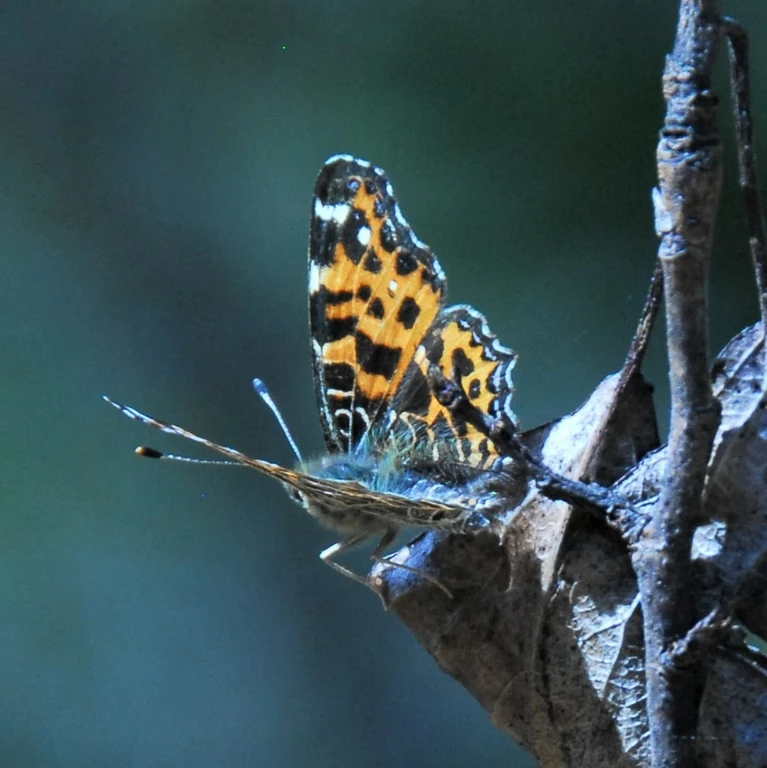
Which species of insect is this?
Araschnia levana
